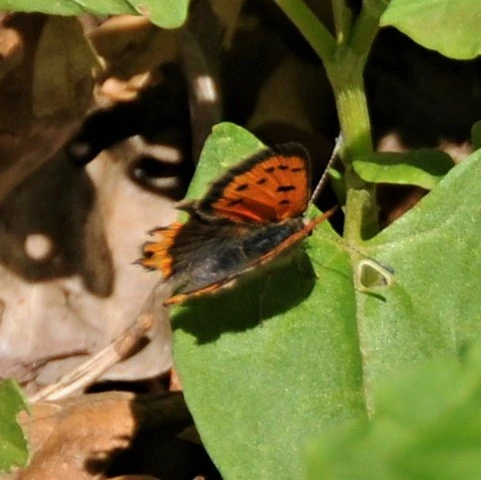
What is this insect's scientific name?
Lycaena phlaeas
